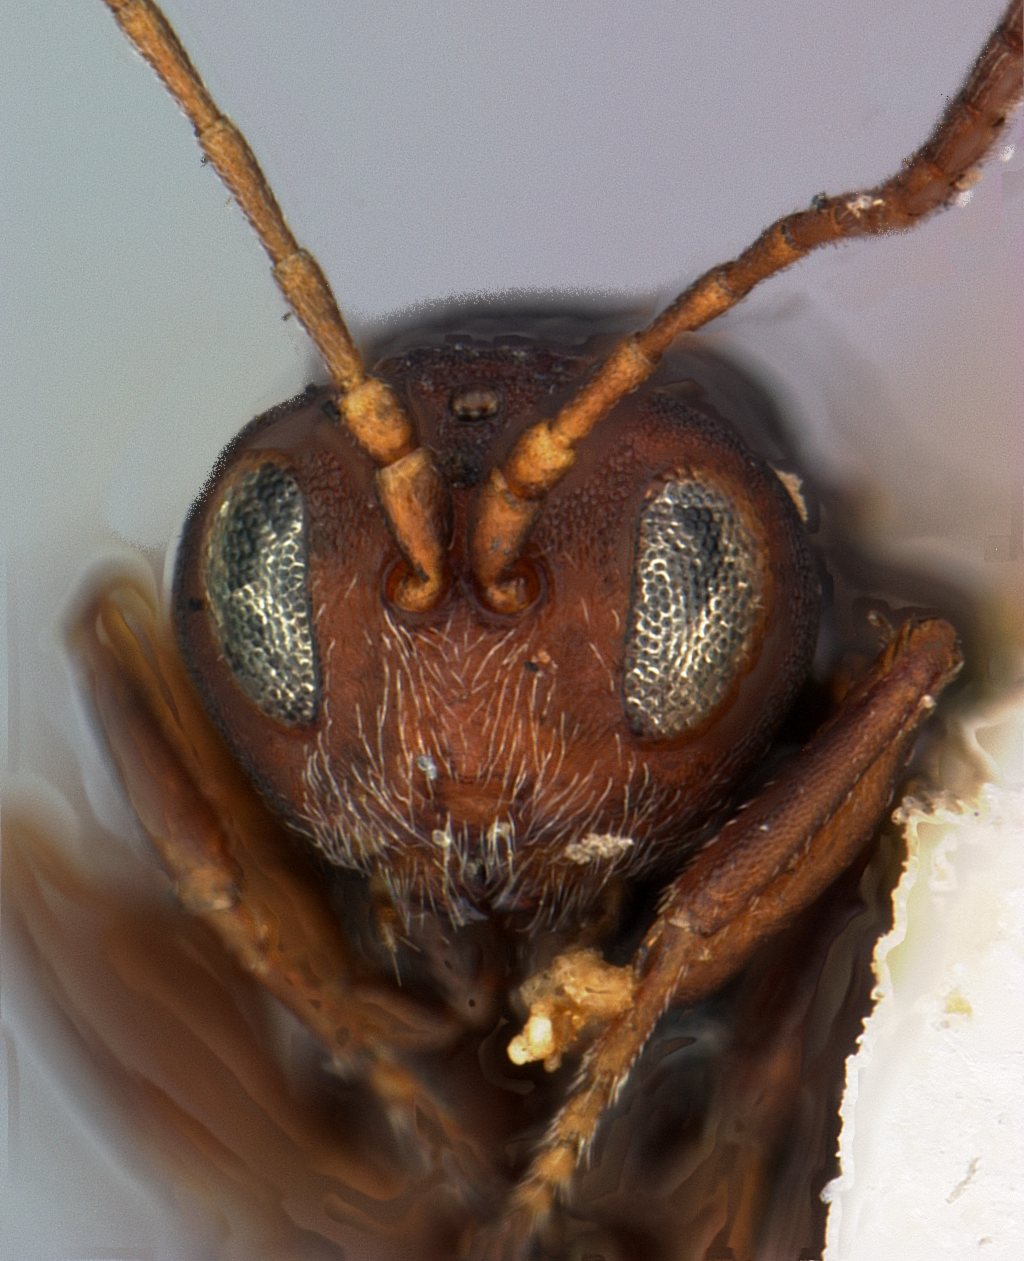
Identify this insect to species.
Callirhytis cryptica
